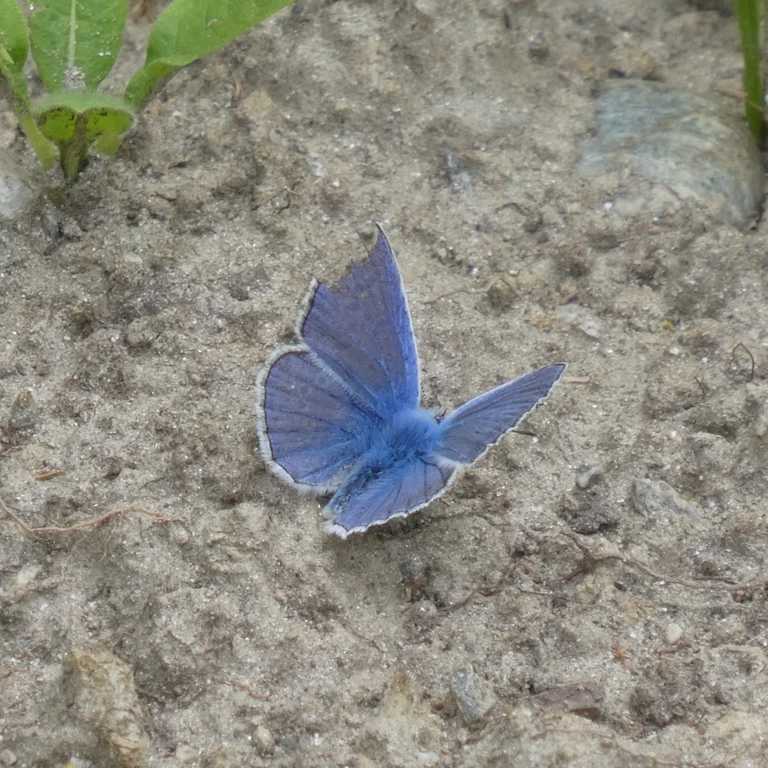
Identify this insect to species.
Polyommatus icarus
